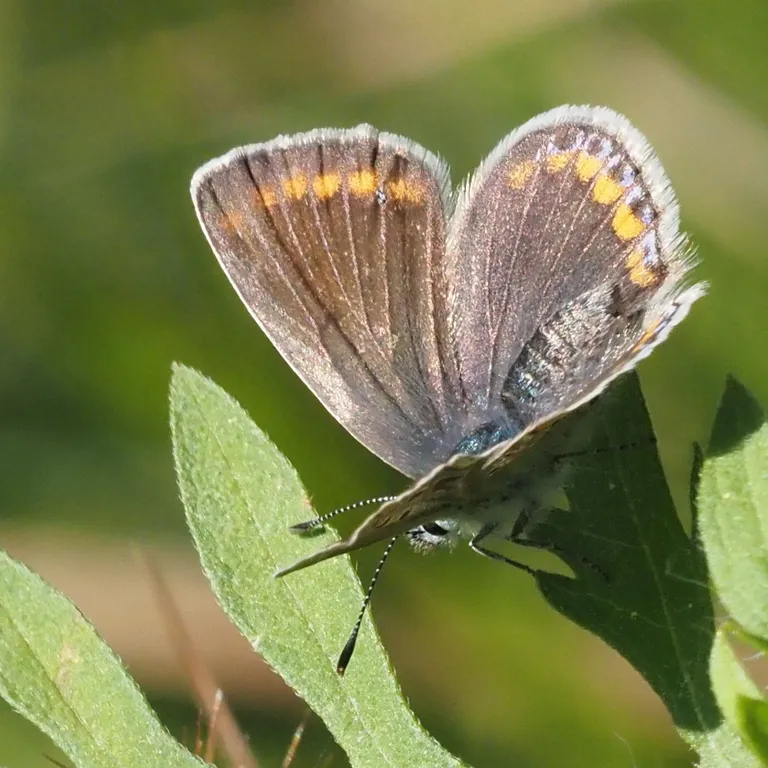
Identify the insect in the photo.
Polyommatus icarus
